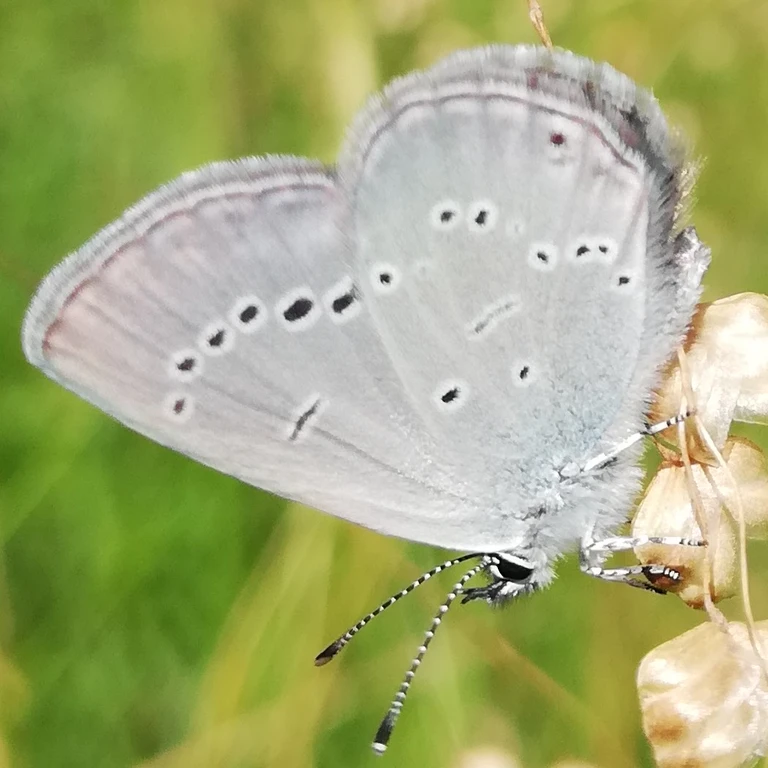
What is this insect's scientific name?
Cupido minimus
